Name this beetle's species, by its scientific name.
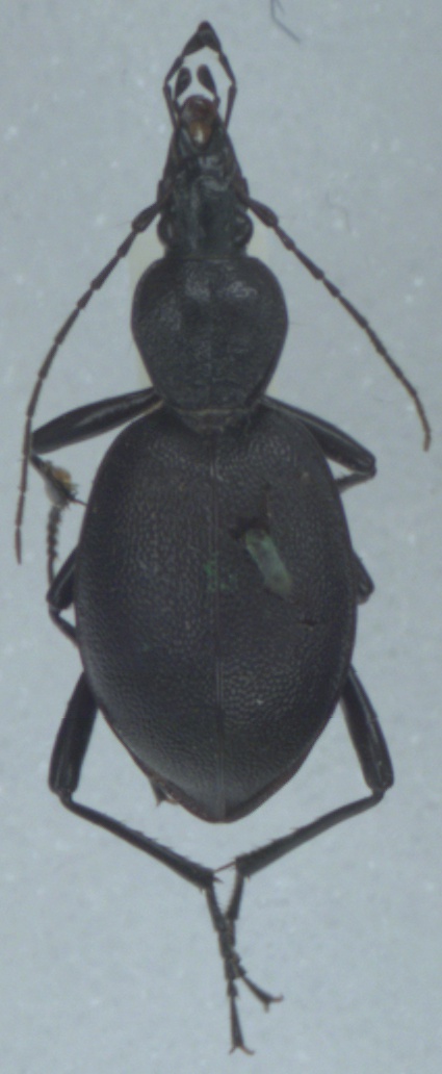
Cychrus caraboides
